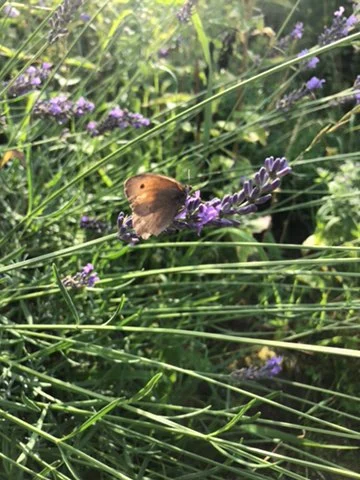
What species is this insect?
Maniola jurtina
